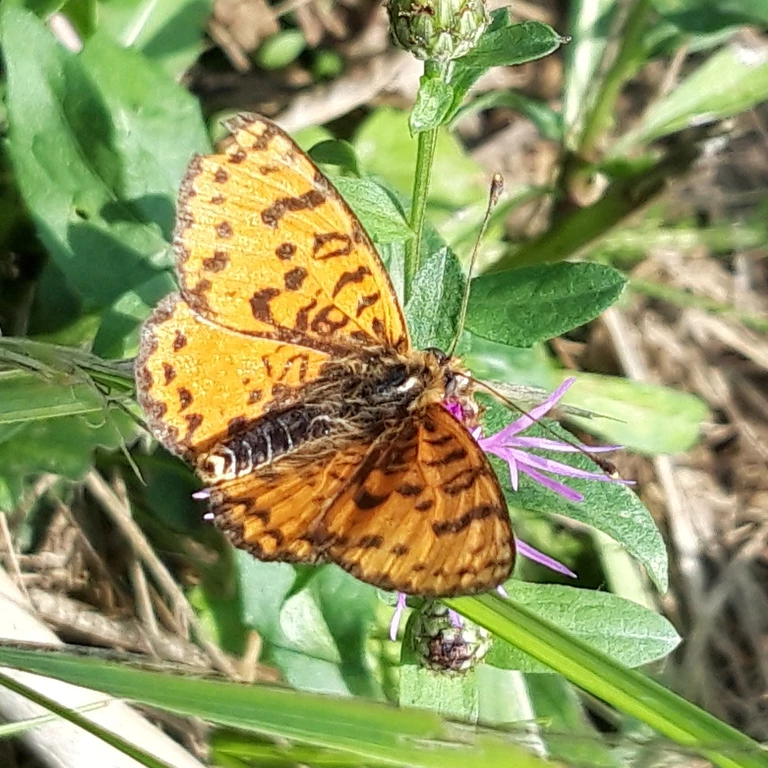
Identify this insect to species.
Melitaea didyma
